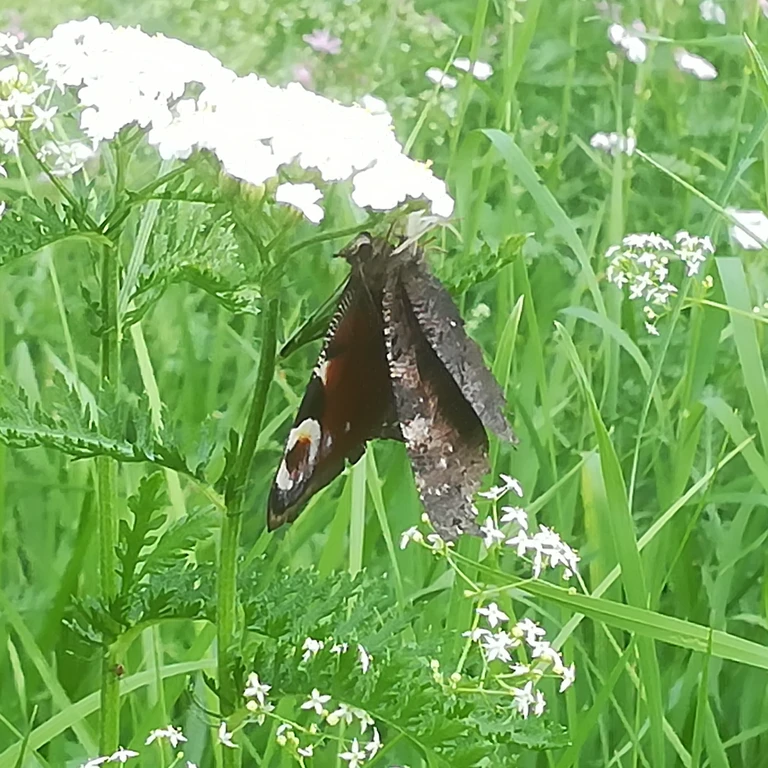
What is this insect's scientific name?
Aglais io
